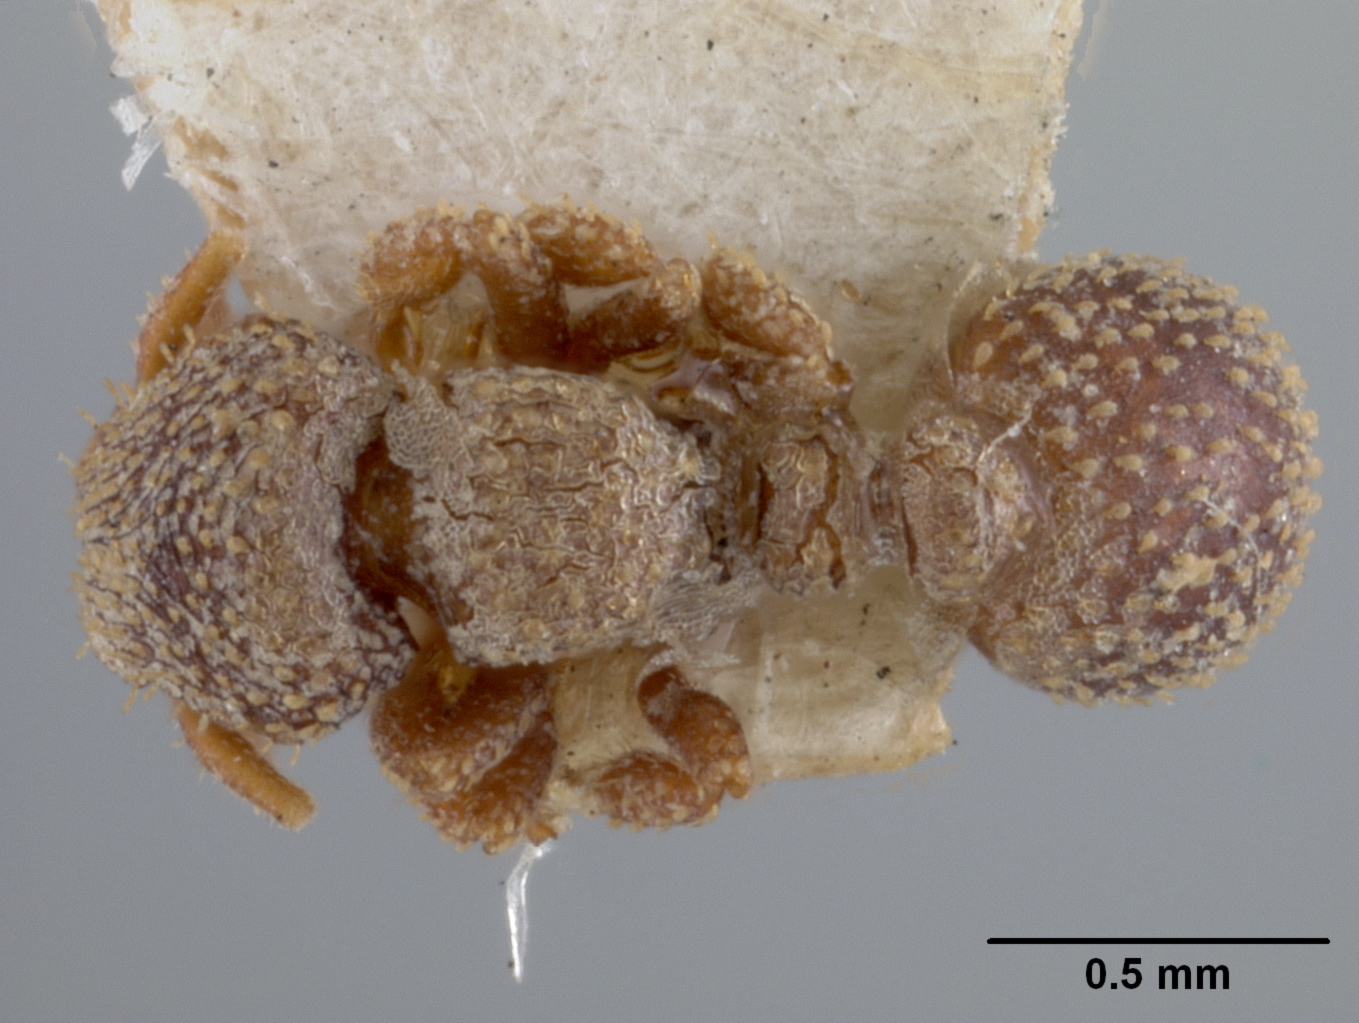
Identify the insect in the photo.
Dicroaspis emeryi
